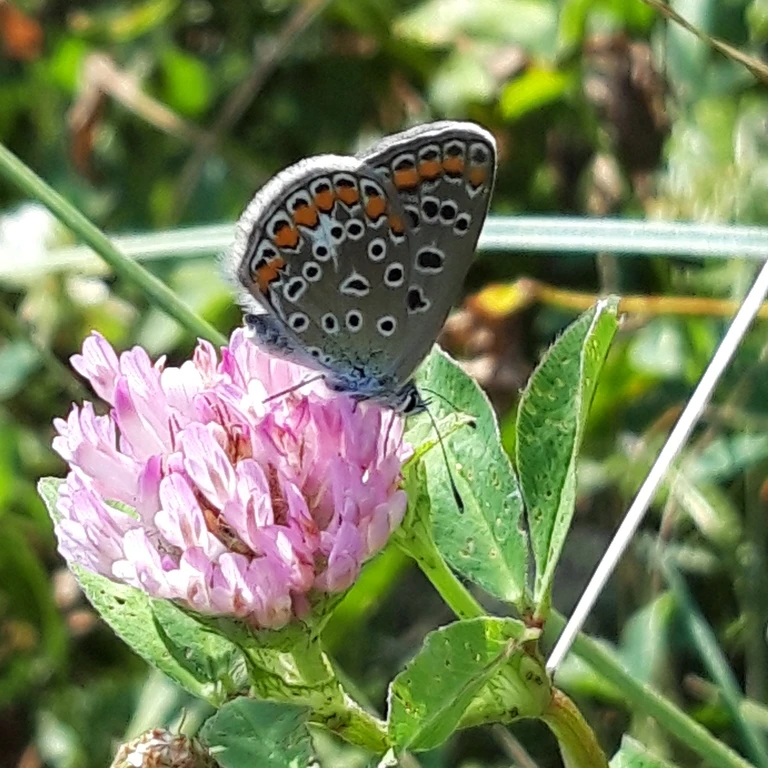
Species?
Polyommatus icarus
